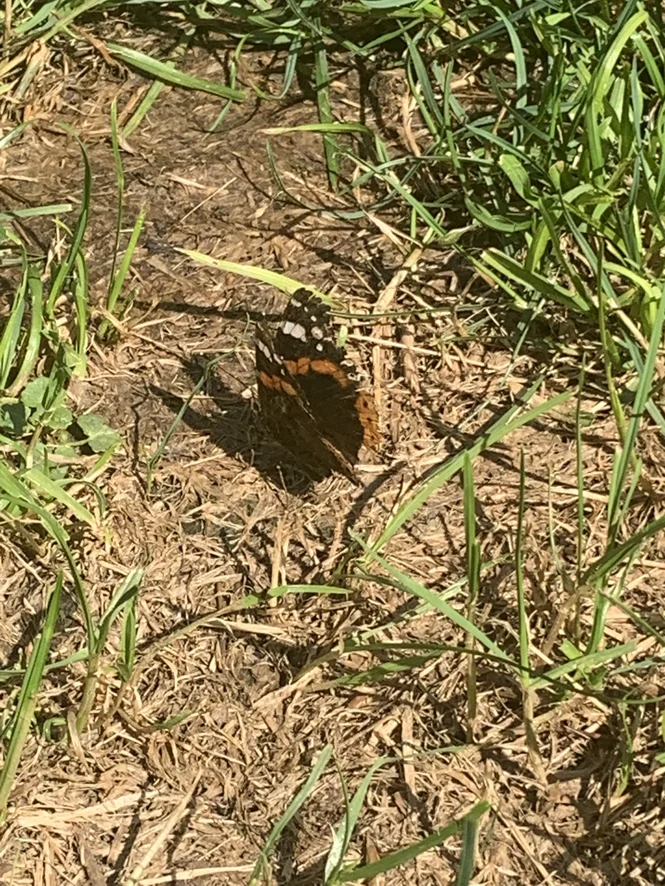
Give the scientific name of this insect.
Vanessa atalanta
